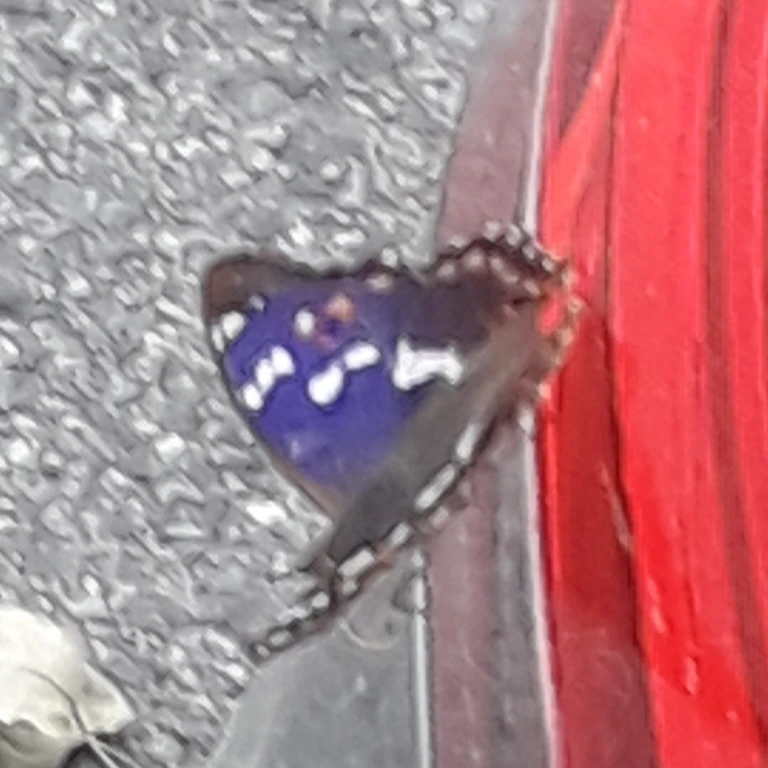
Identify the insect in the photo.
Apatura ilia
